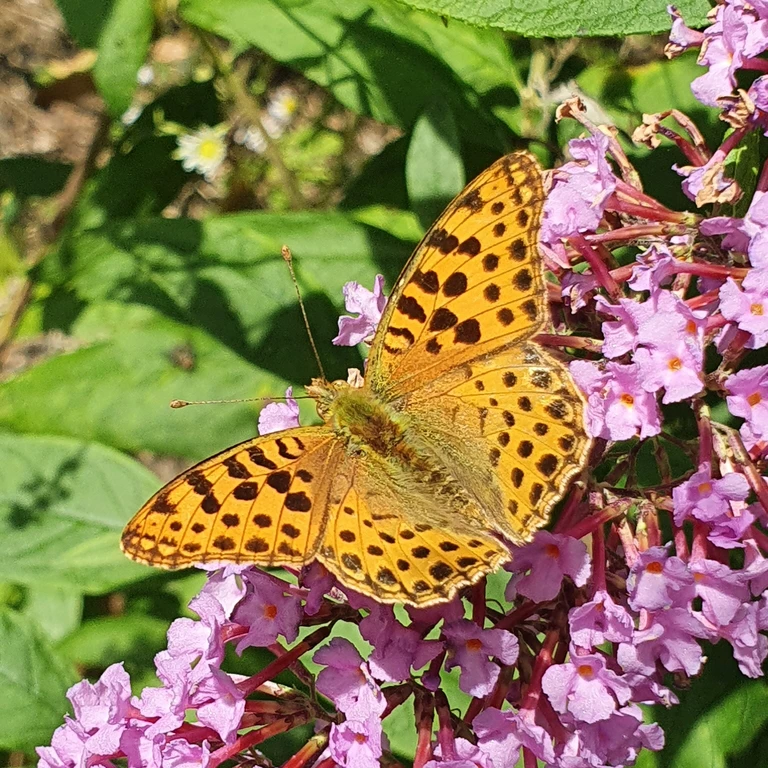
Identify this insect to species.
Issoria lathonia
